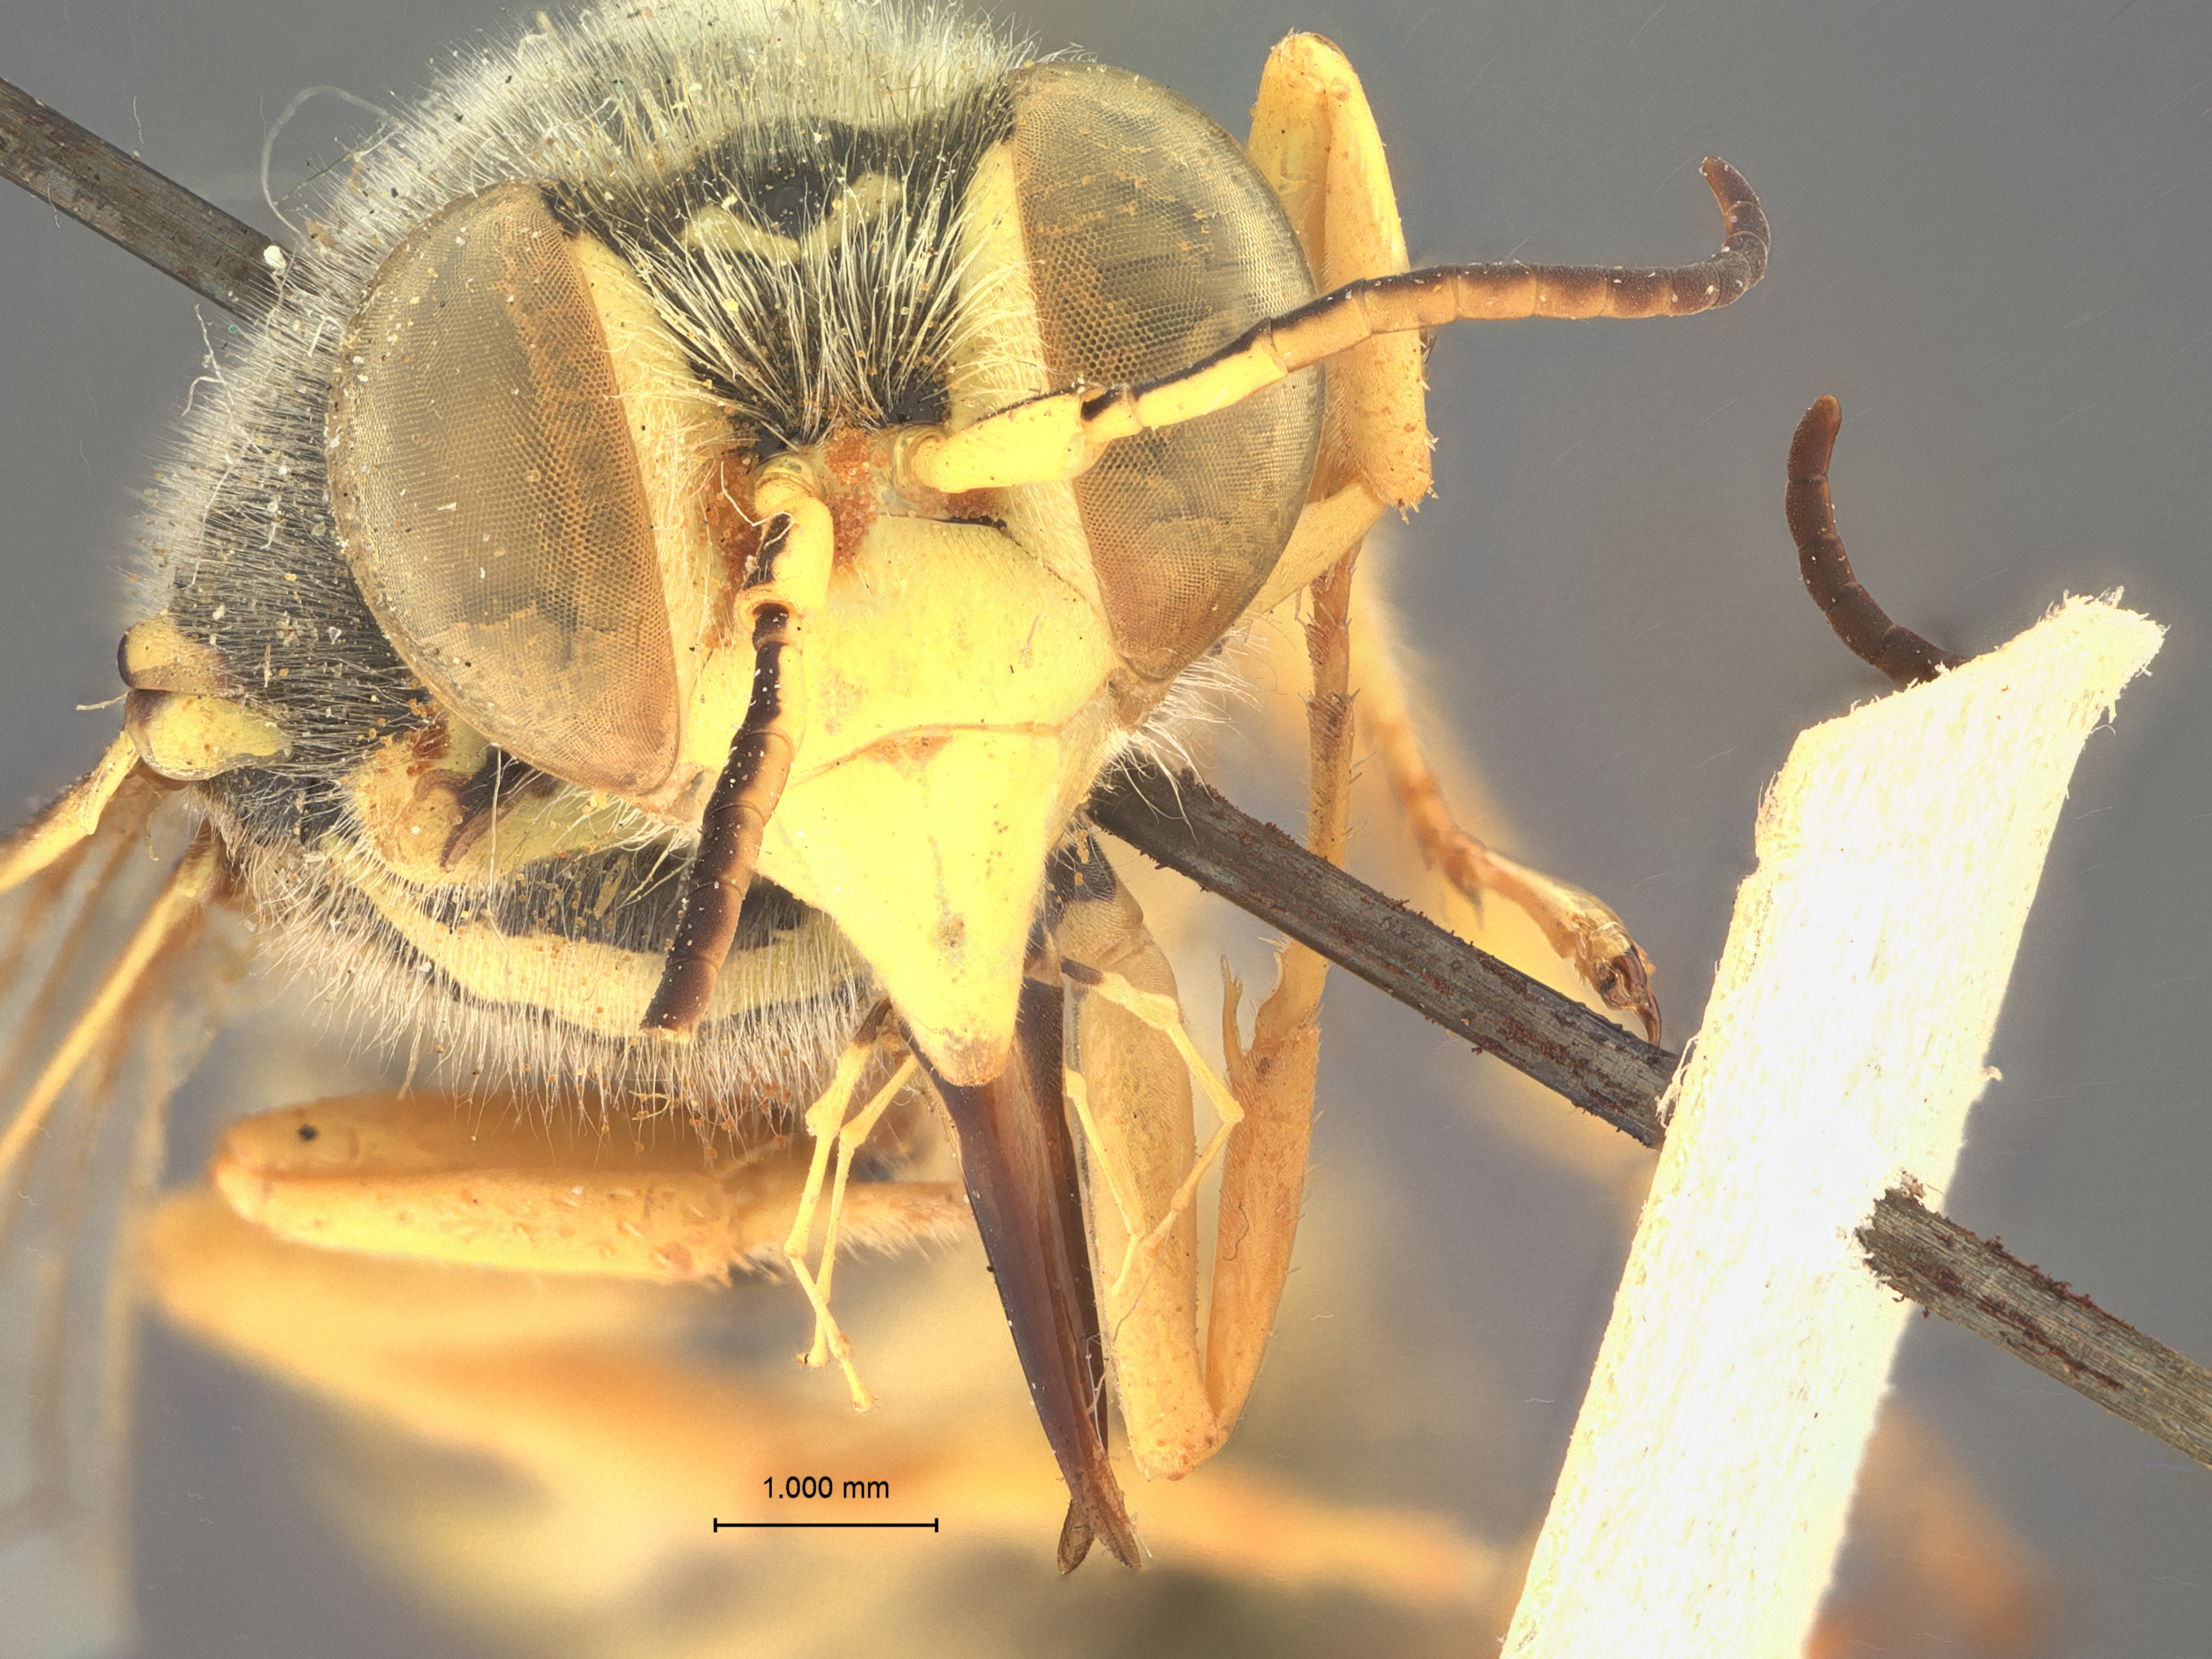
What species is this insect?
Stictia megacera
